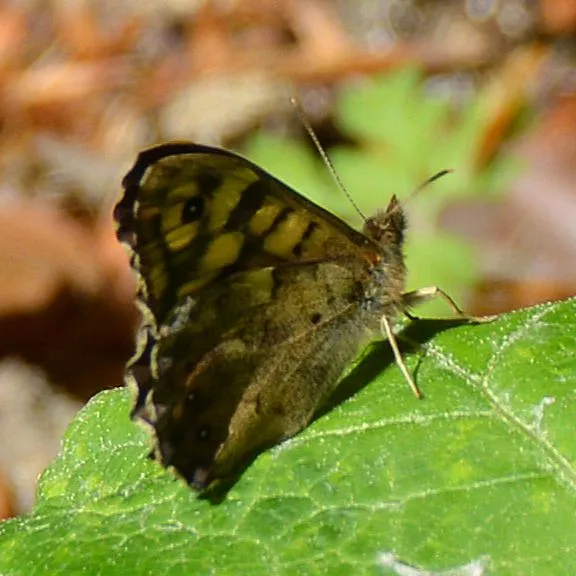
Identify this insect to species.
Pararge aegeria
